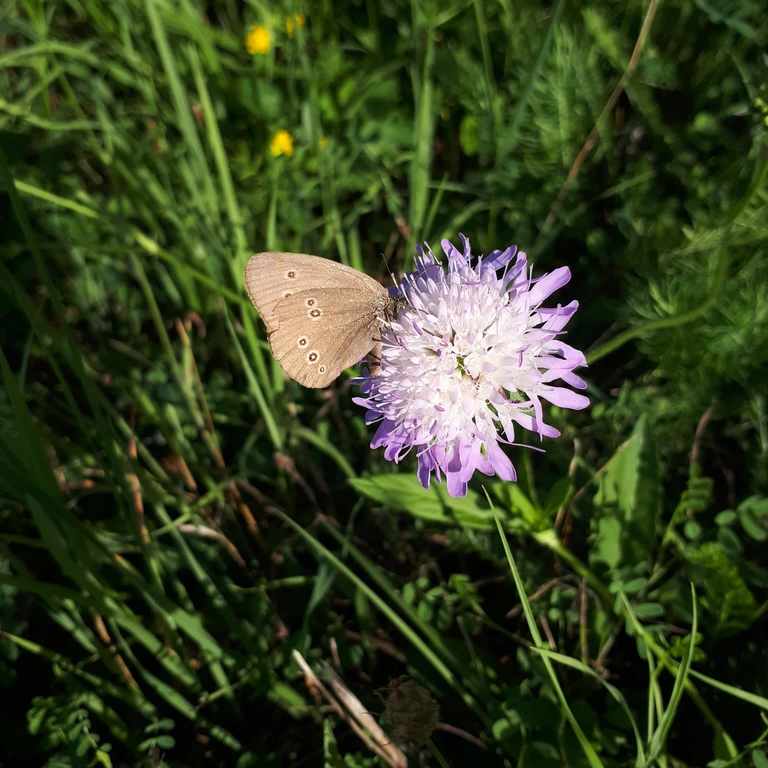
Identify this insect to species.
Aphantopus hyperantus
